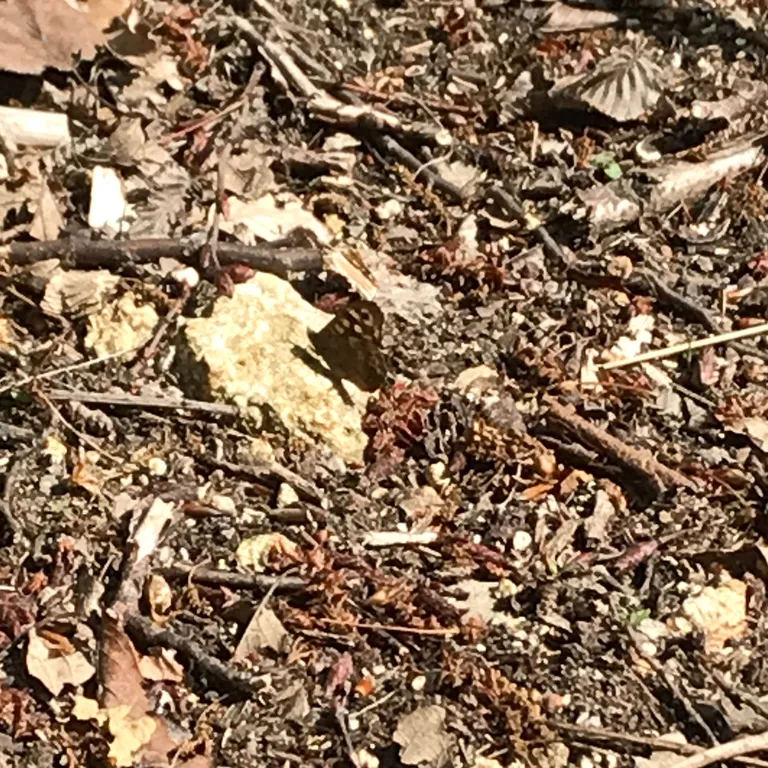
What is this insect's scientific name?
Pararge aegeria
